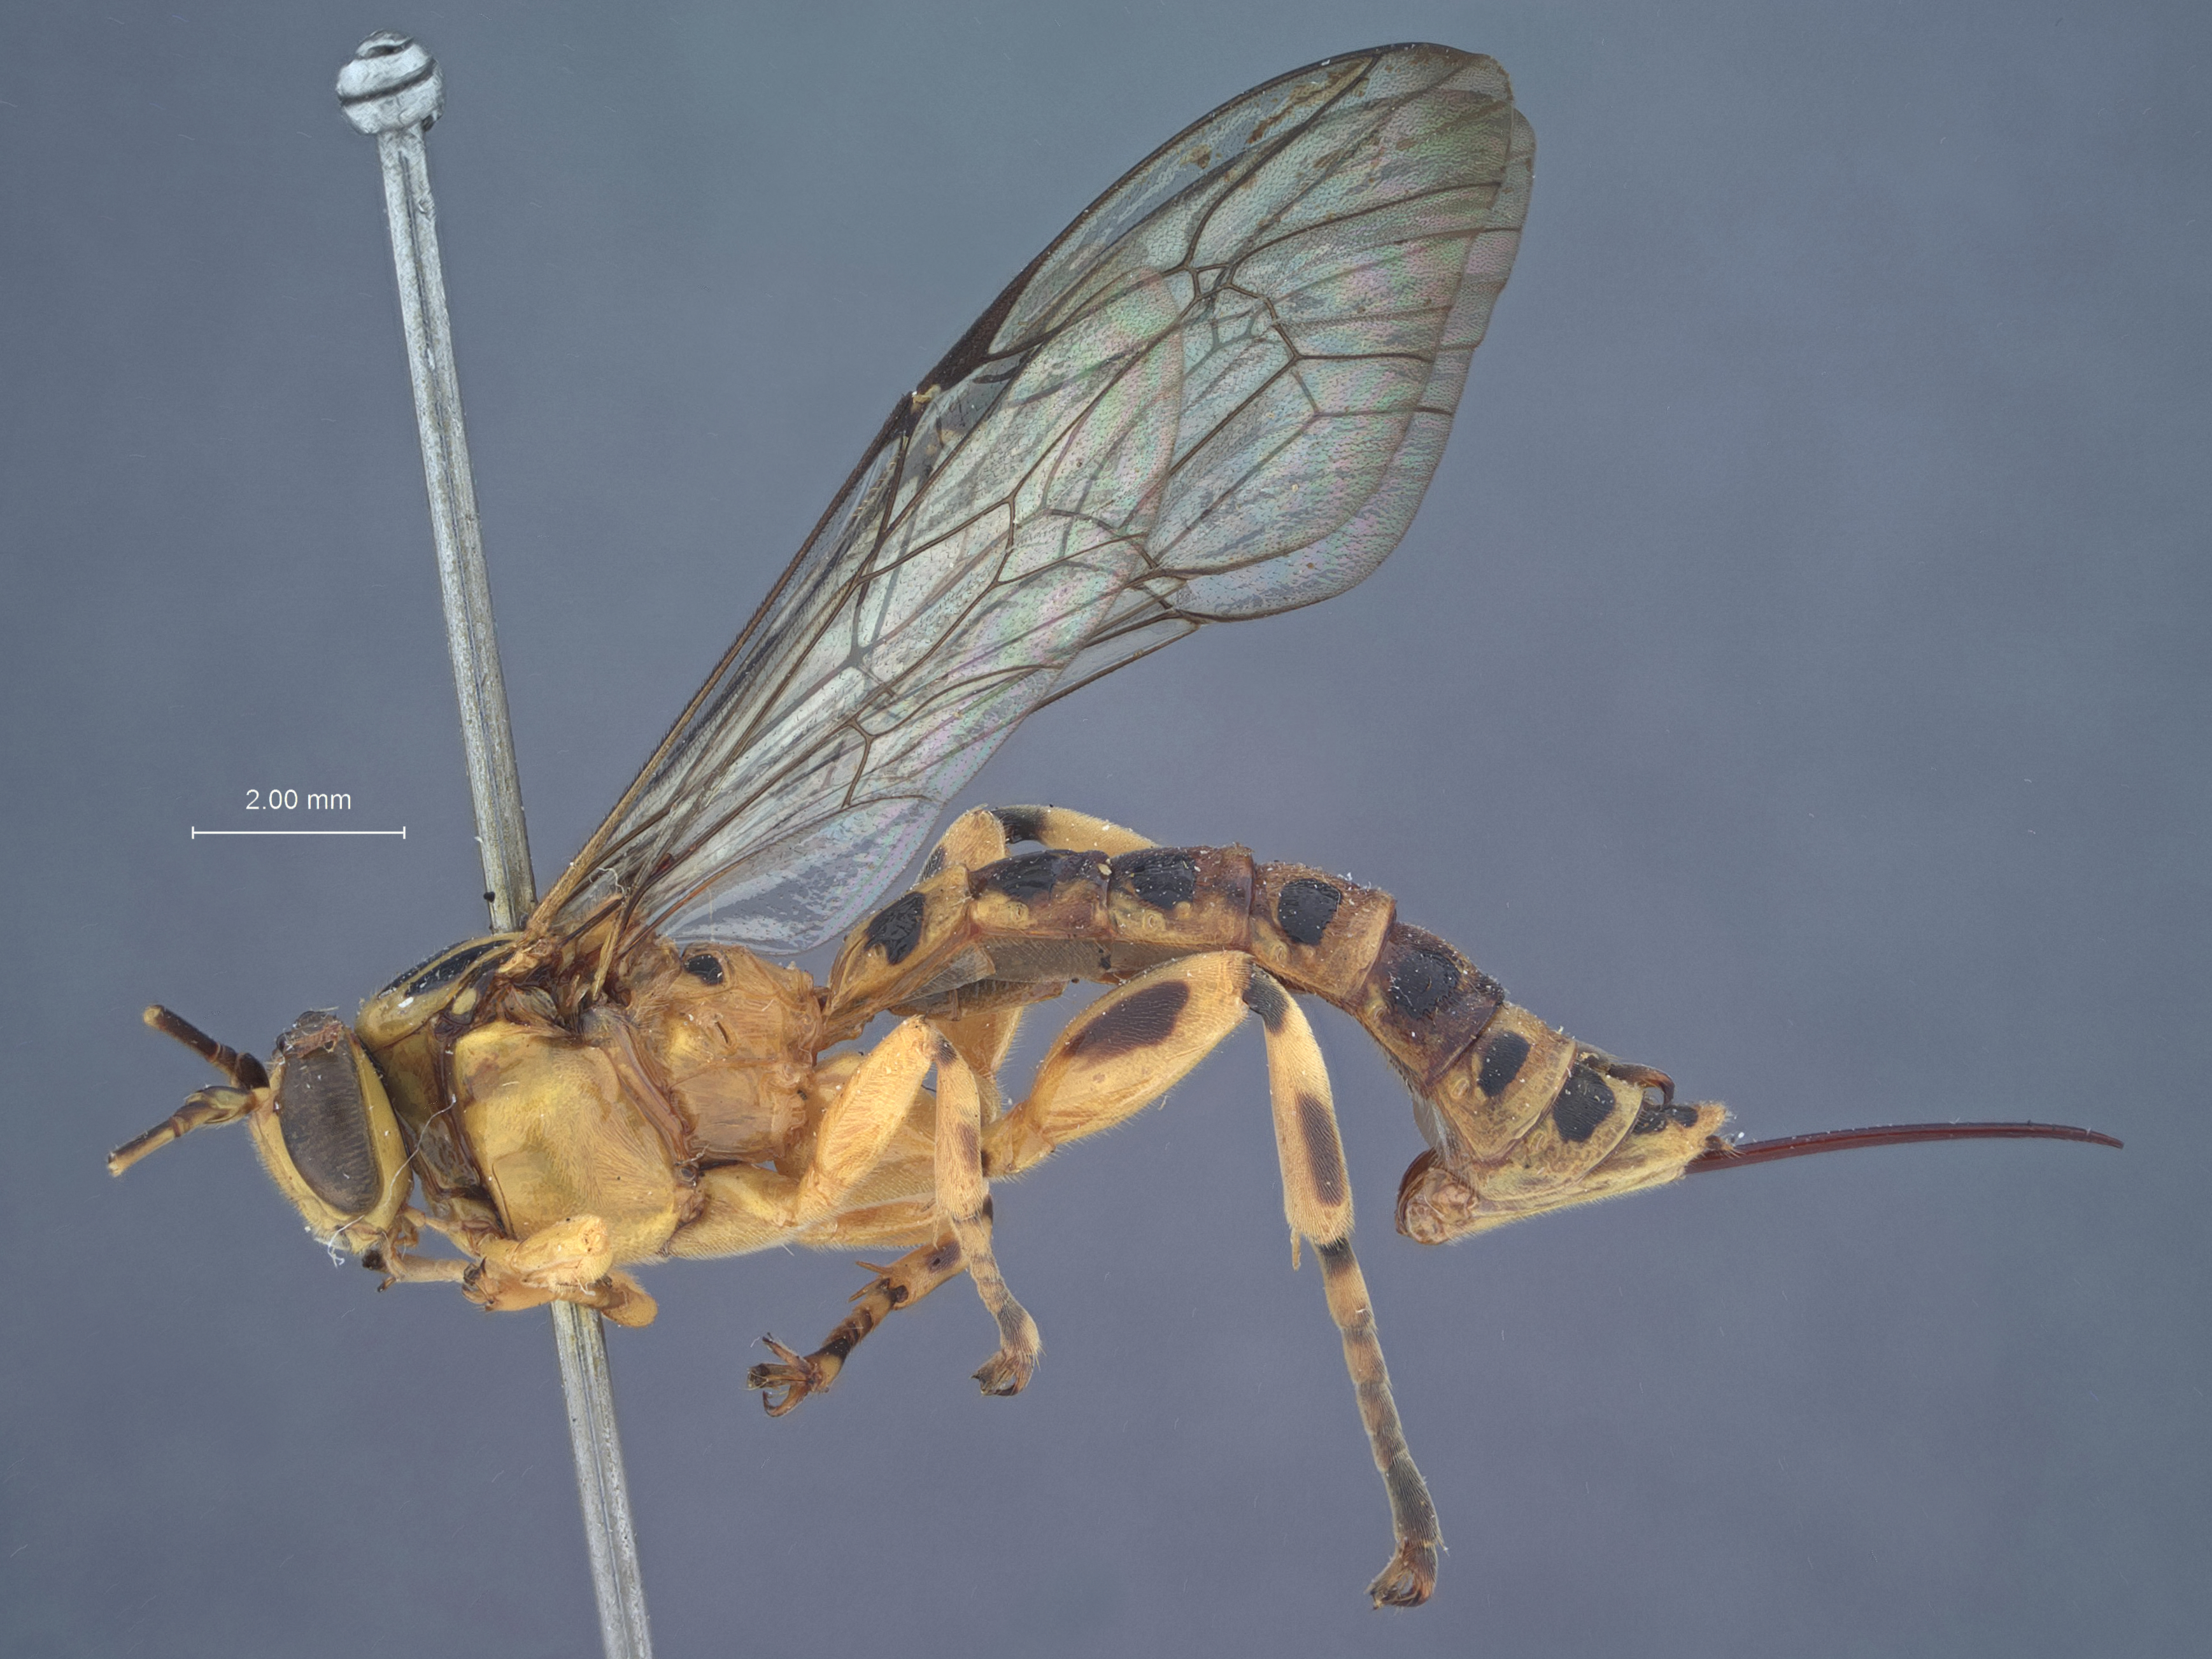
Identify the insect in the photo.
Xanthopimpla verrucula
